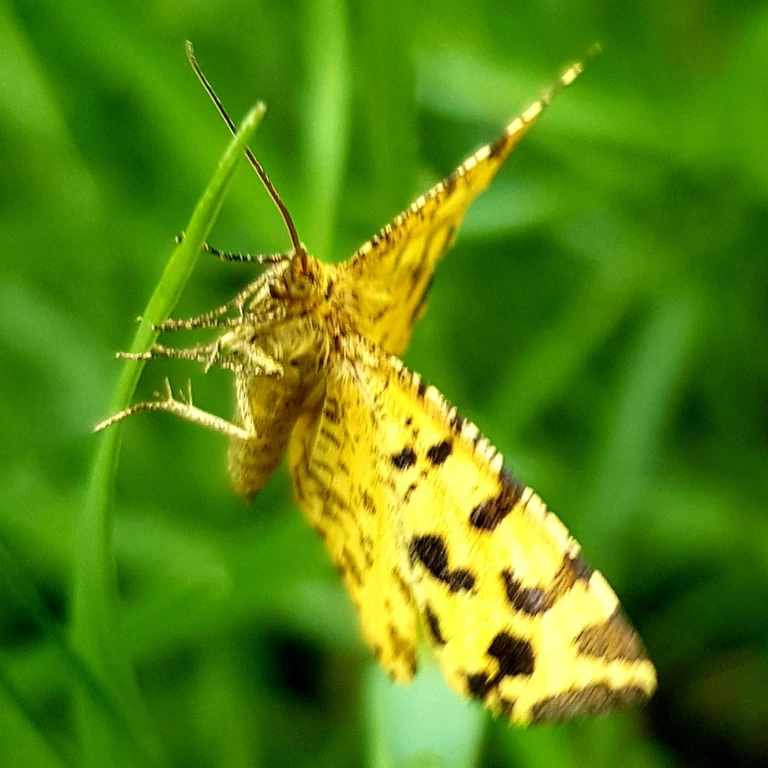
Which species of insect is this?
Pseudopanthera macularia
